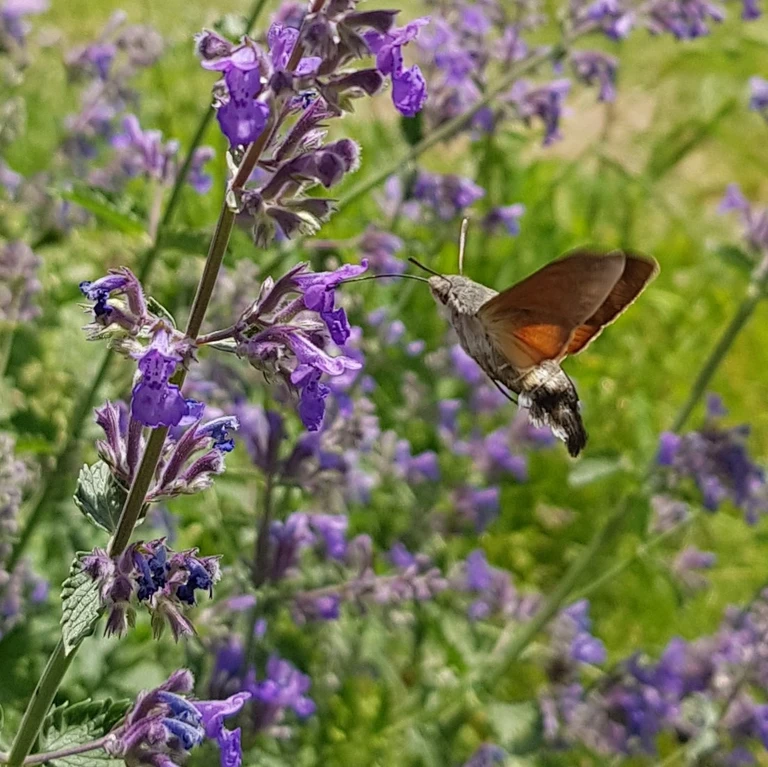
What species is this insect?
Macroglossum stellatarum
